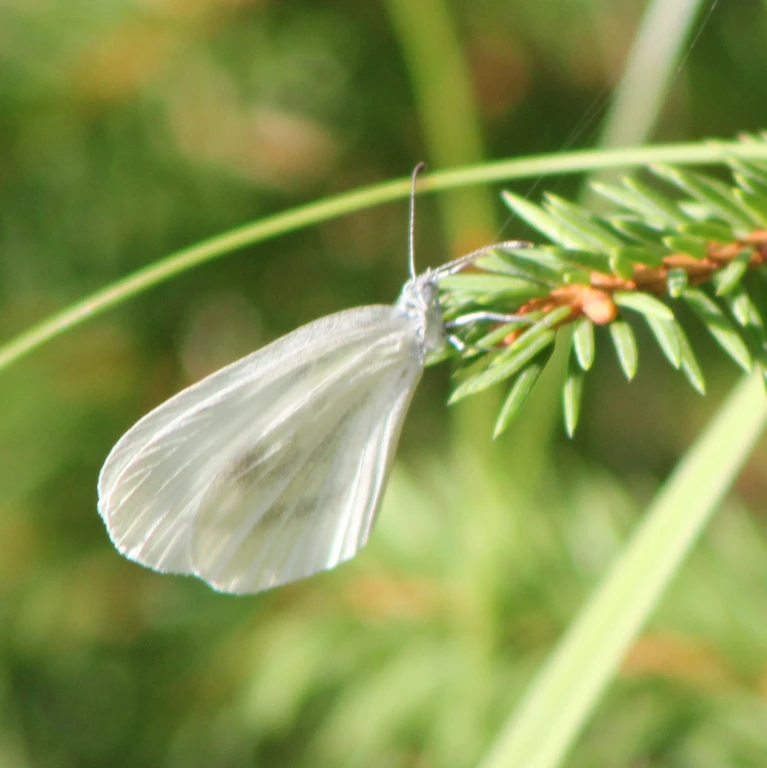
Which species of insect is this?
Leptidea sinapis/juvernica
